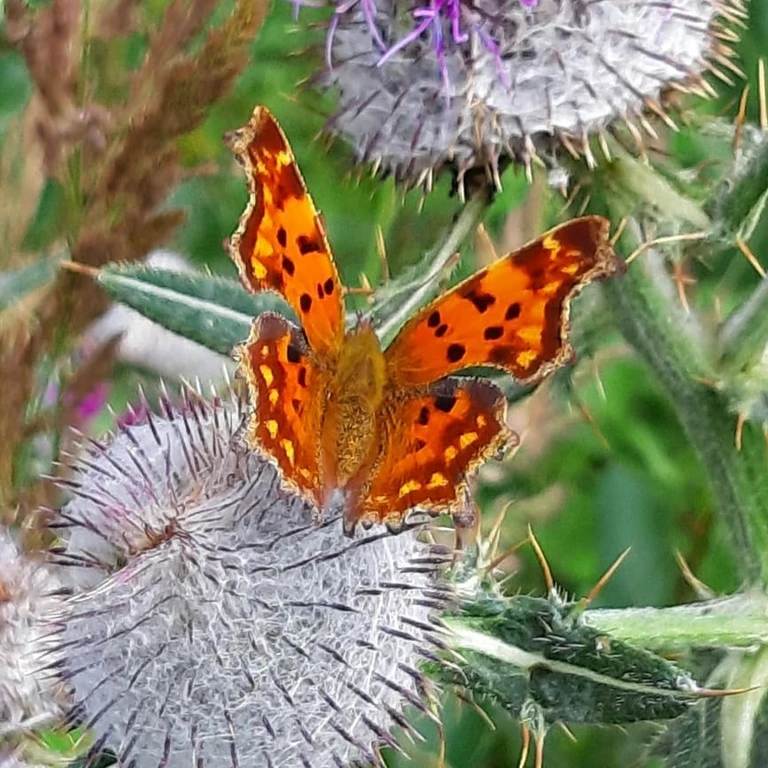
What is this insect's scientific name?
Polygonia c-album
